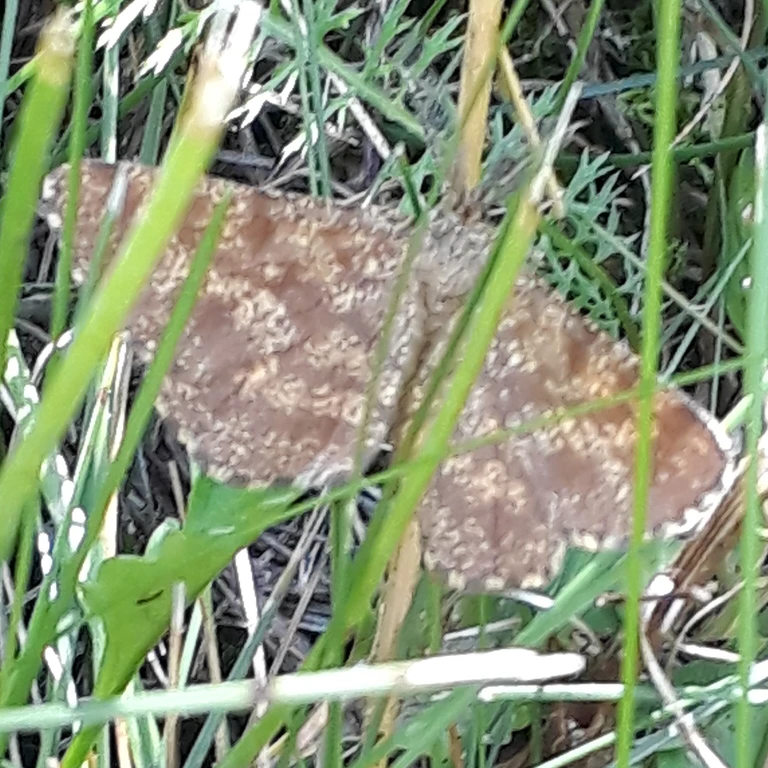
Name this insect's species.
Ematurga atomaria
